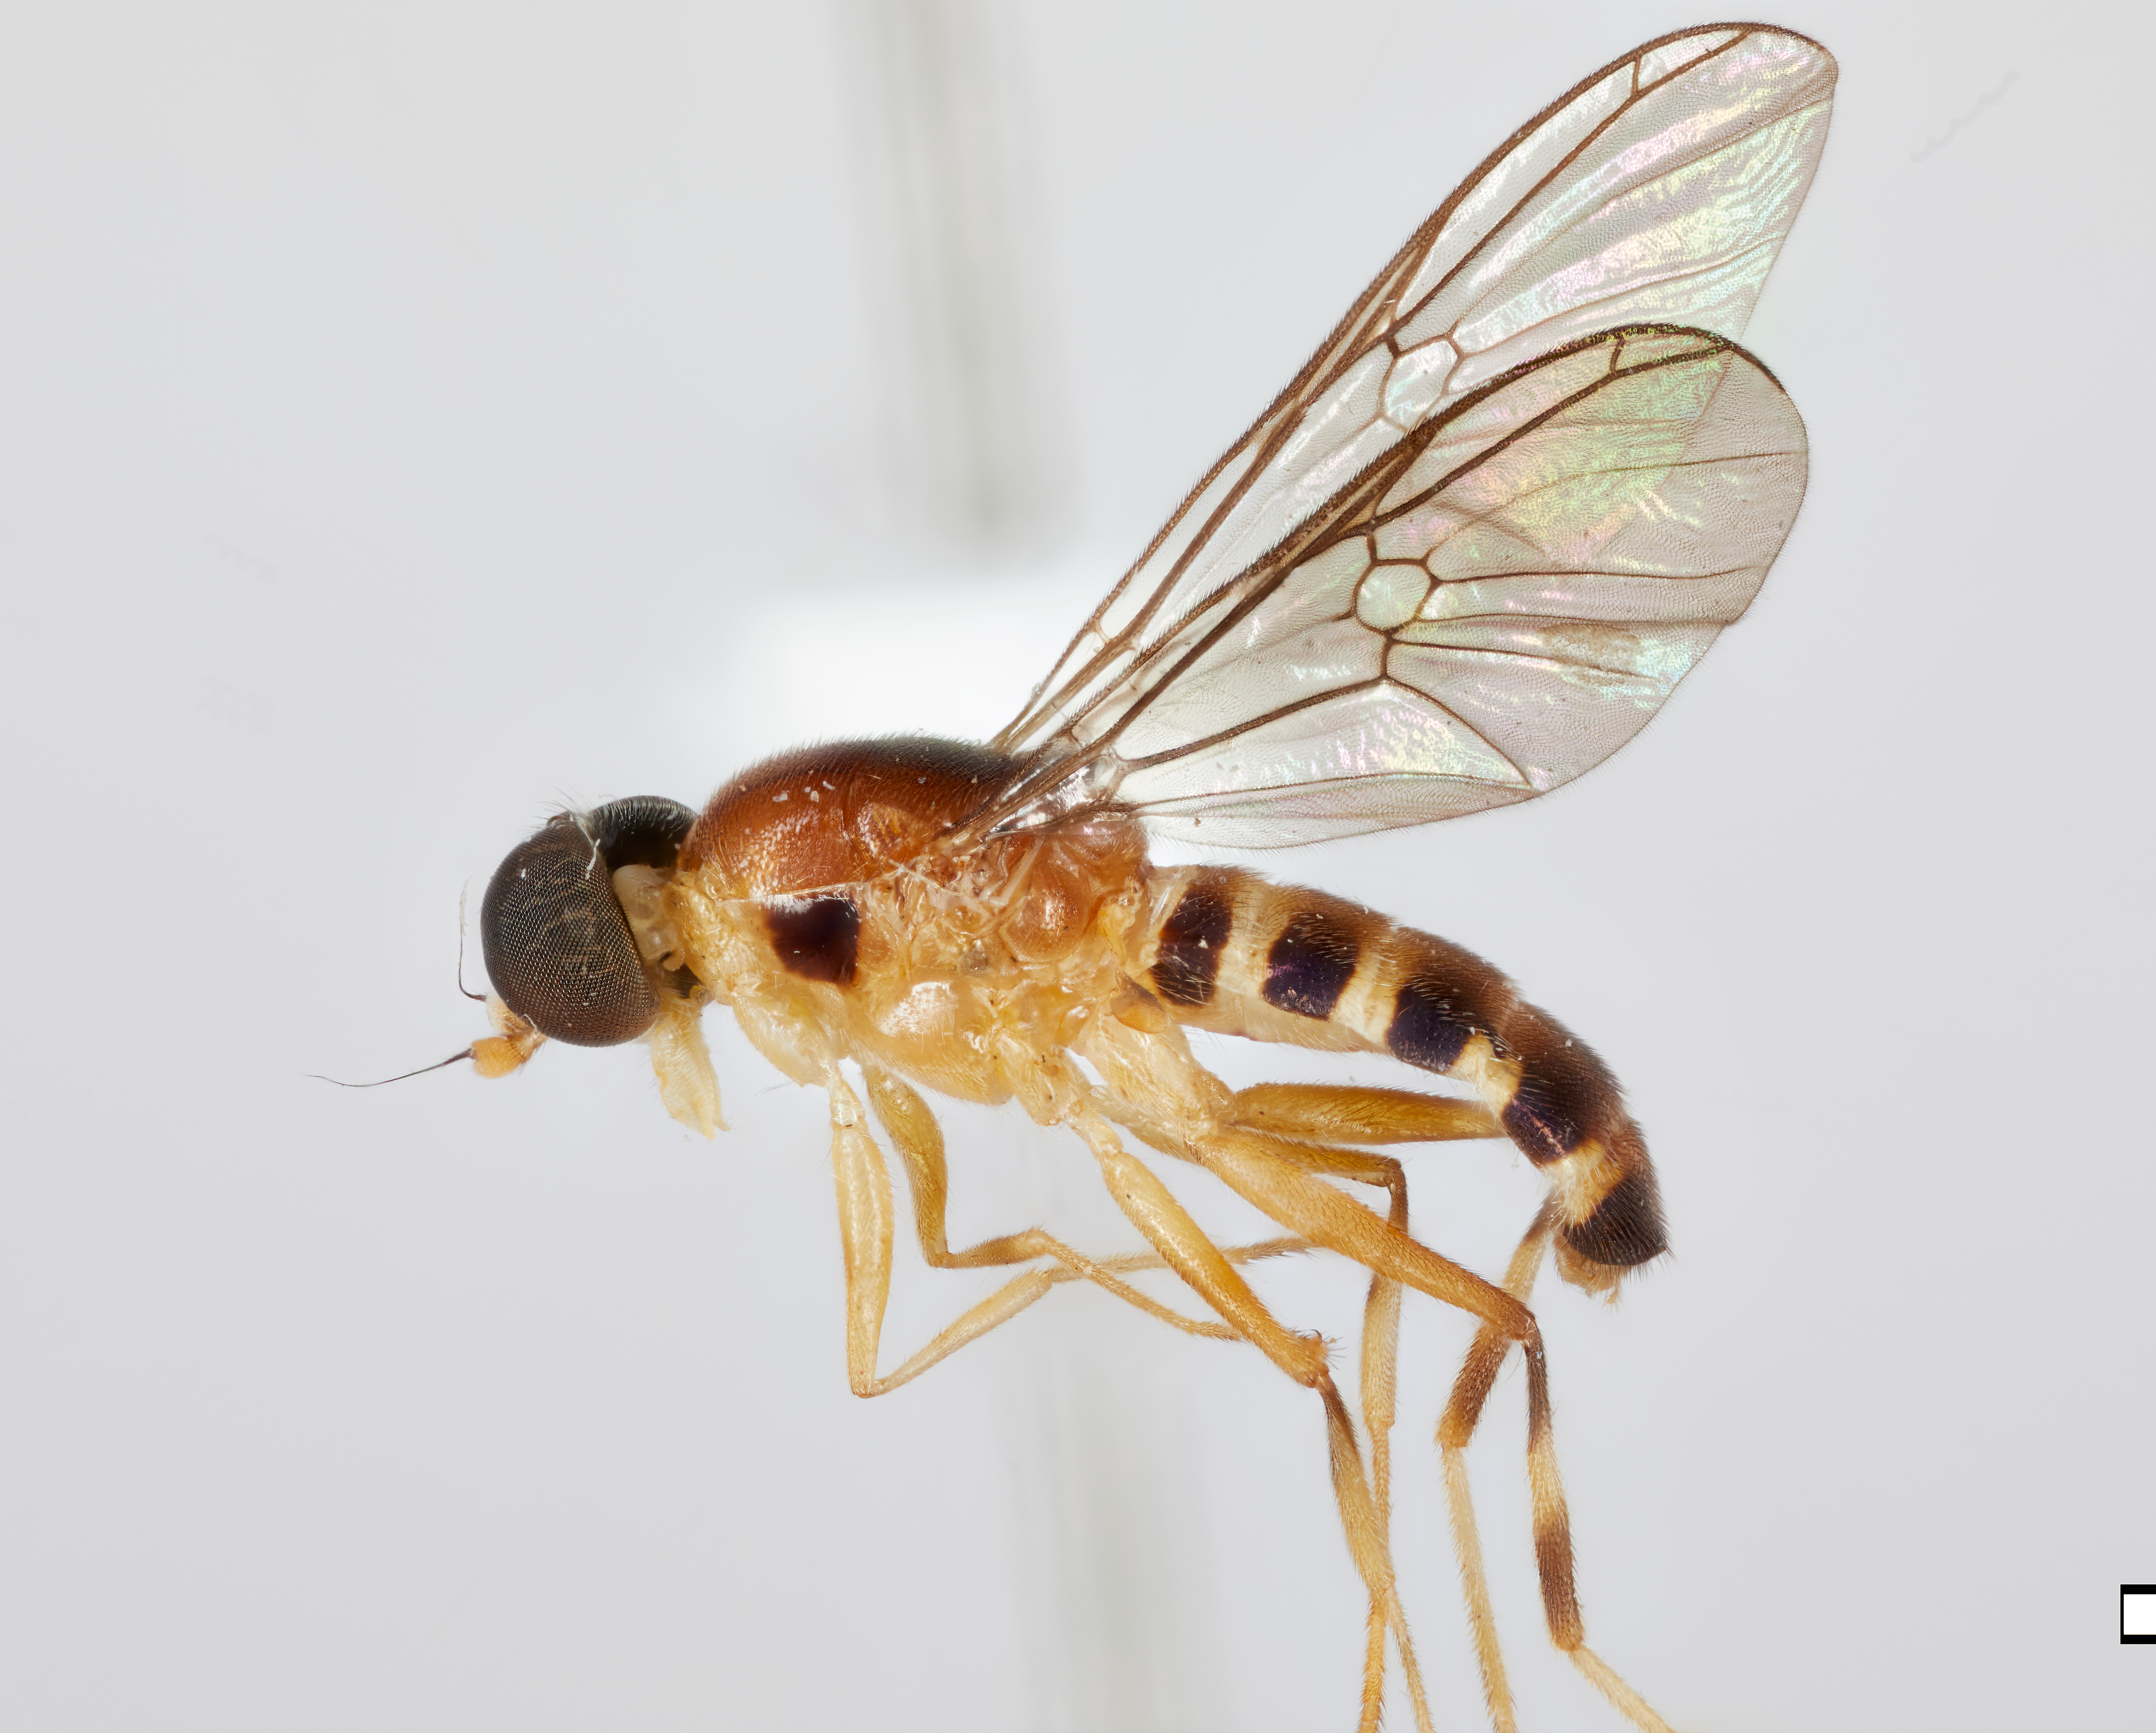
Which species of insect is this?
Merosargus eunomus
